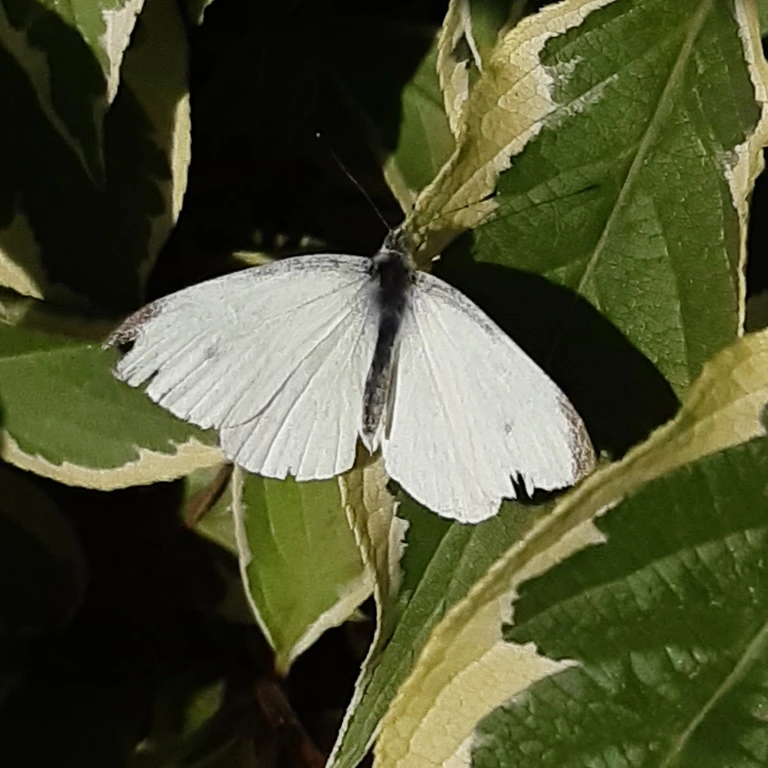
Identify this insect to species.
Pieris rapae
